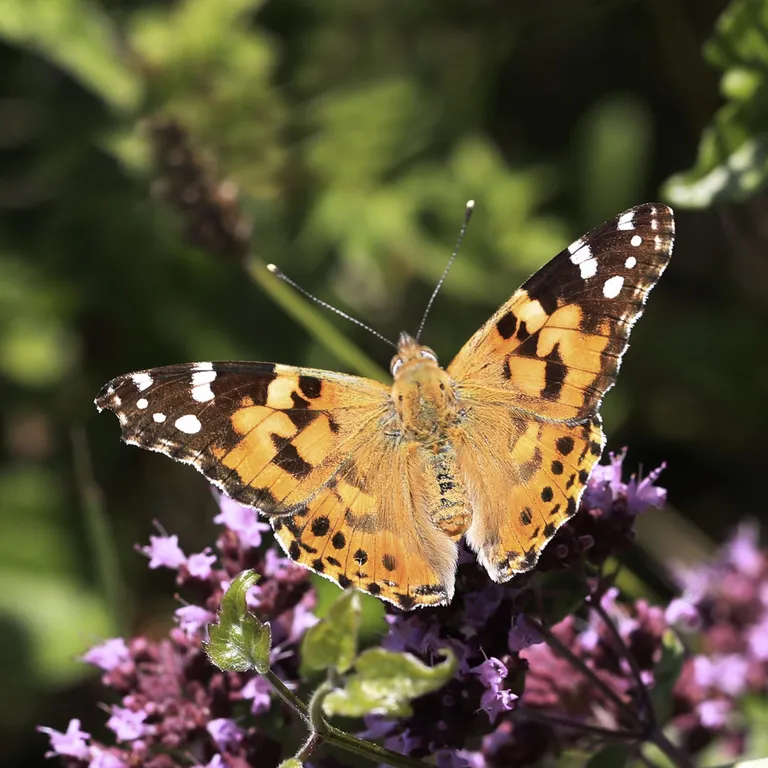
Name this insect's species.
Vanessa cardui
